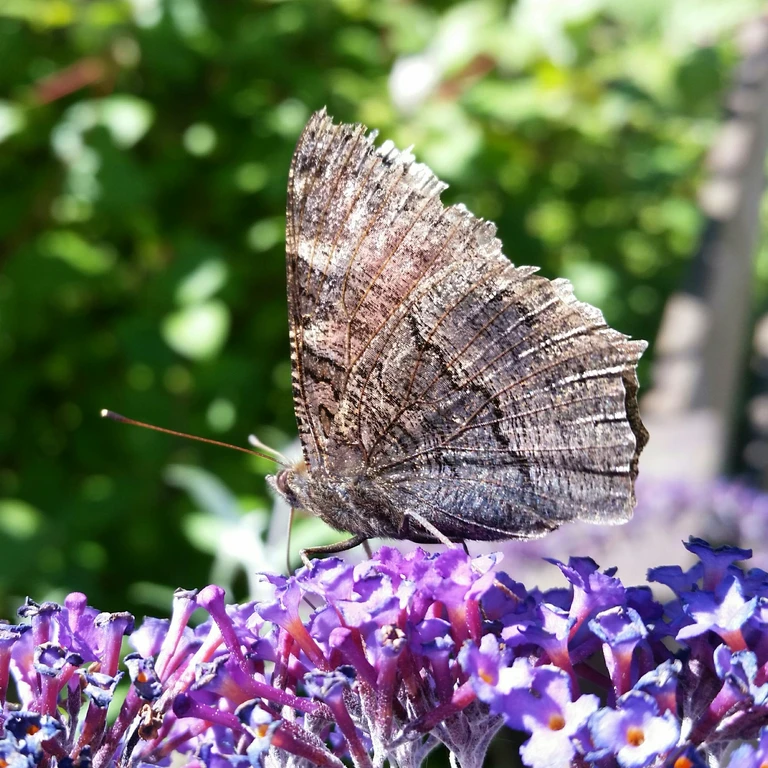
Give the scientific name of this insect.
Aglais io
